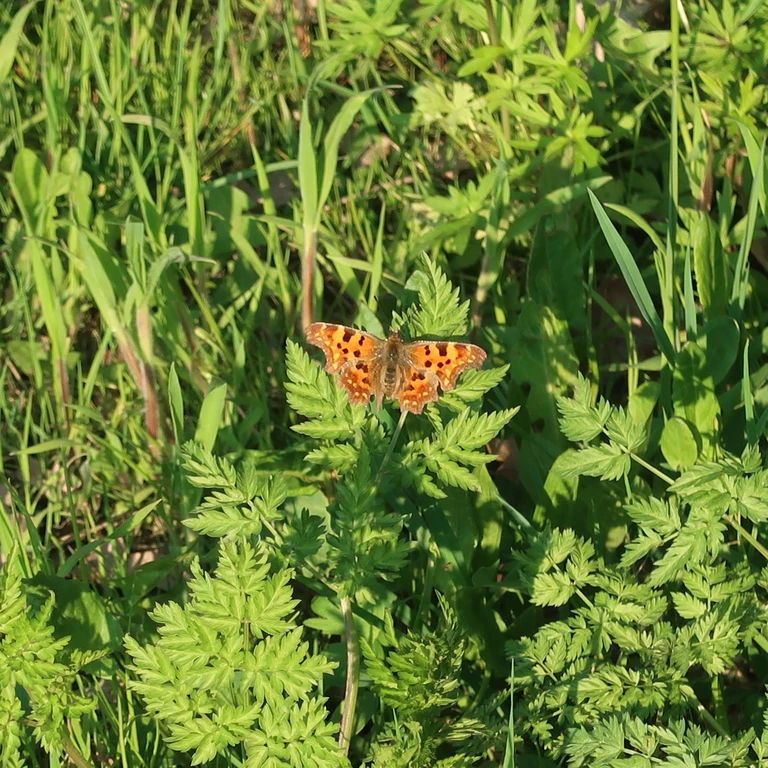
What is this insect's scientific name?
Polygonia c-album
